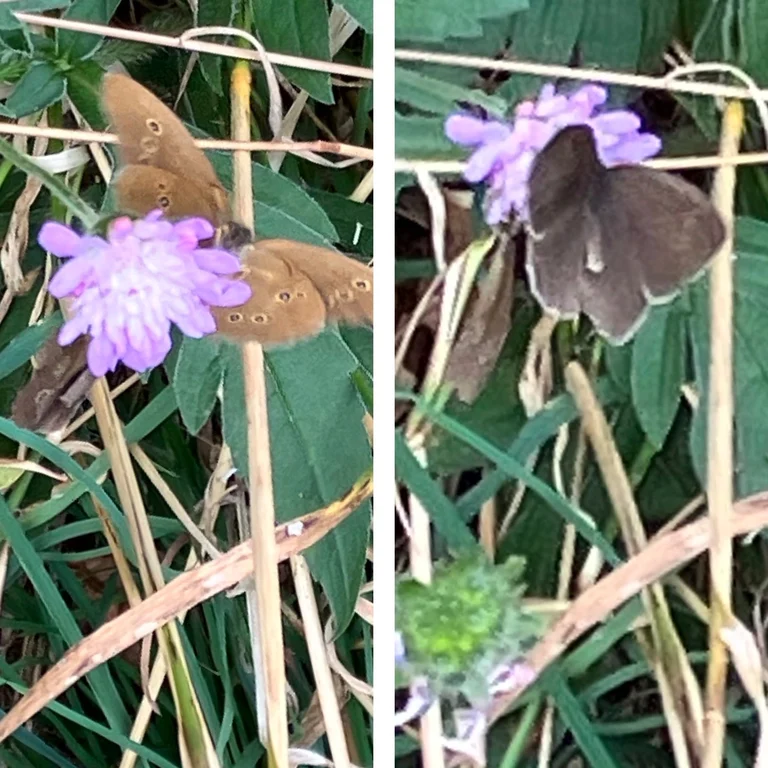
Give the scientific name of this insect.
Aphantopus hyperantus
